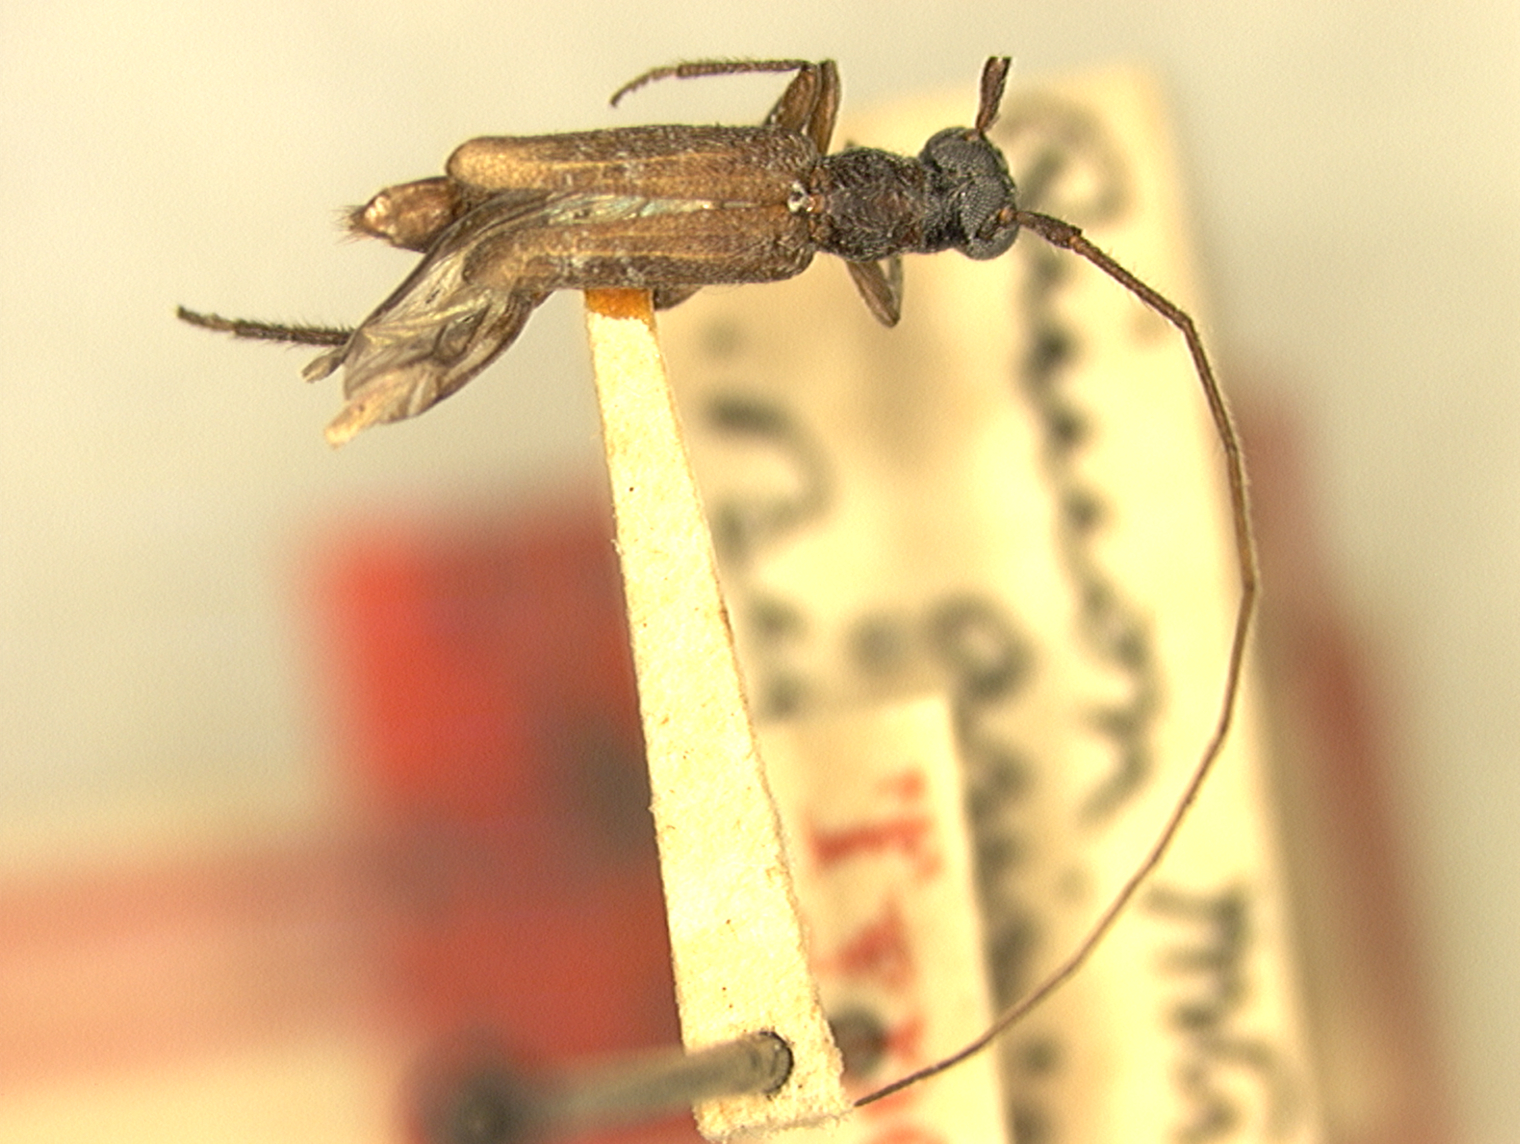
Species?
Methia arizonica
